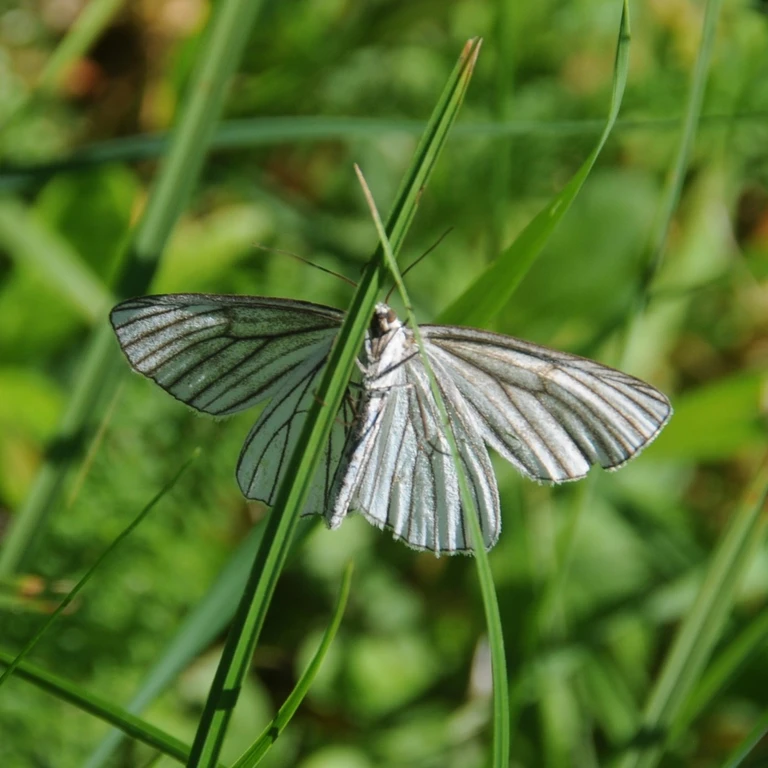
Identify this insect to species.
Siona lineata
